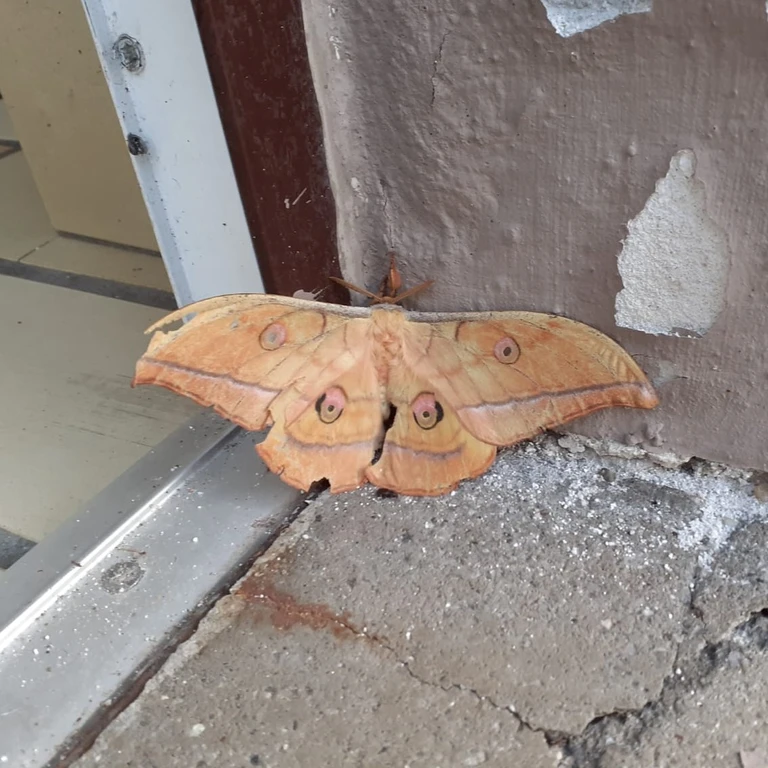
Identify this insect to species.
Antheraea yamamai
